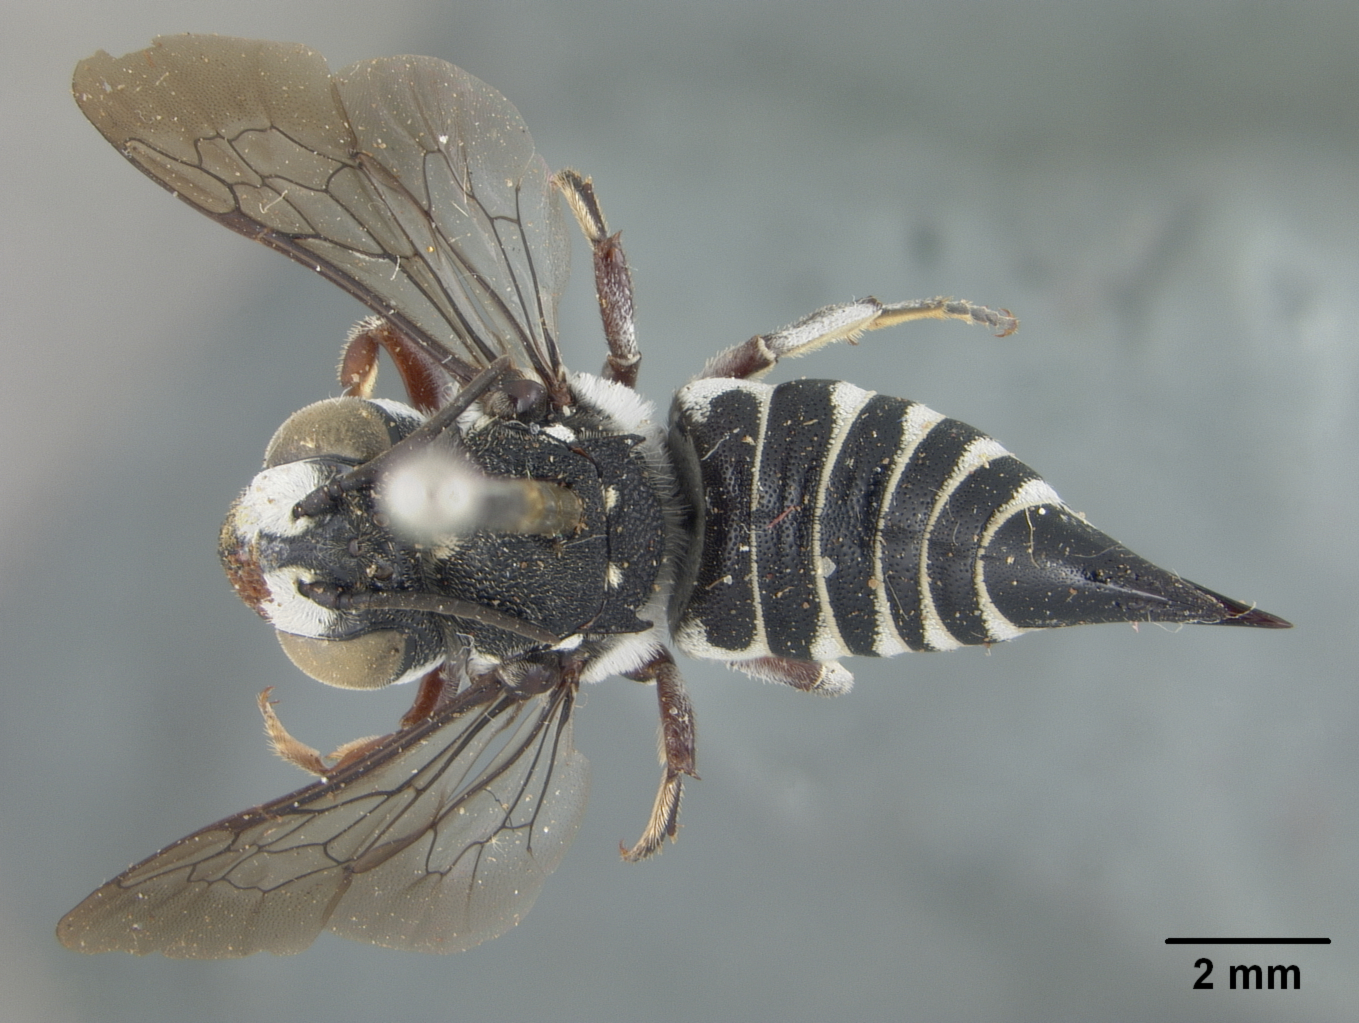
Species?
Coelioxys pachyrhina
